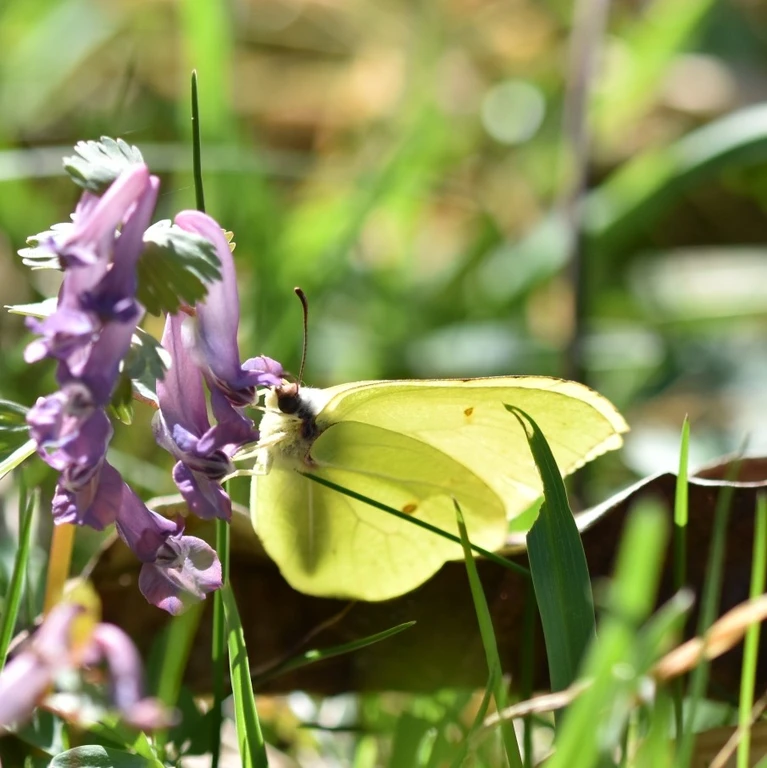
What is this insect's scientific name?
Gonepteryx rhamni
